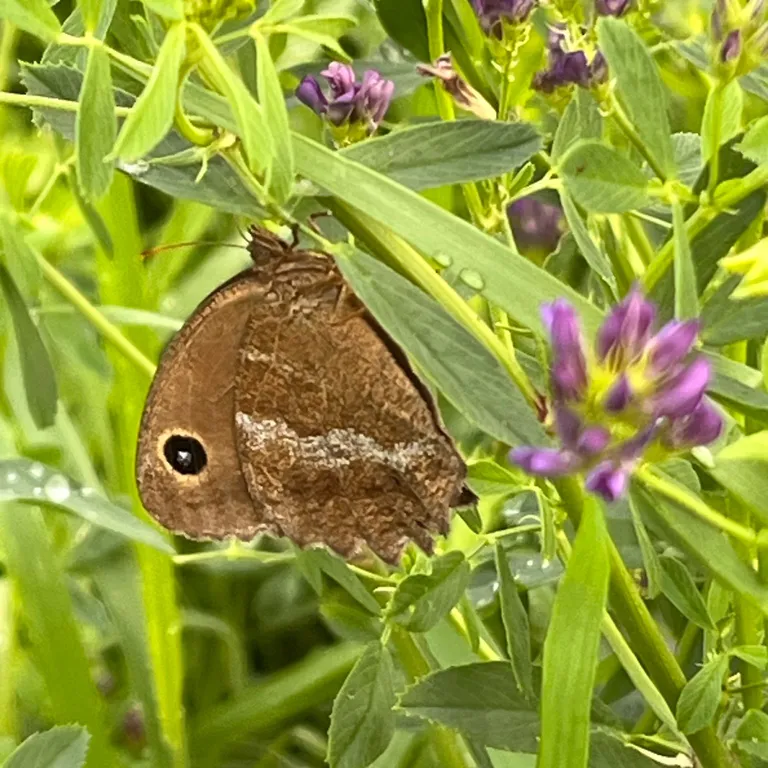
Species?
Minois dryas
